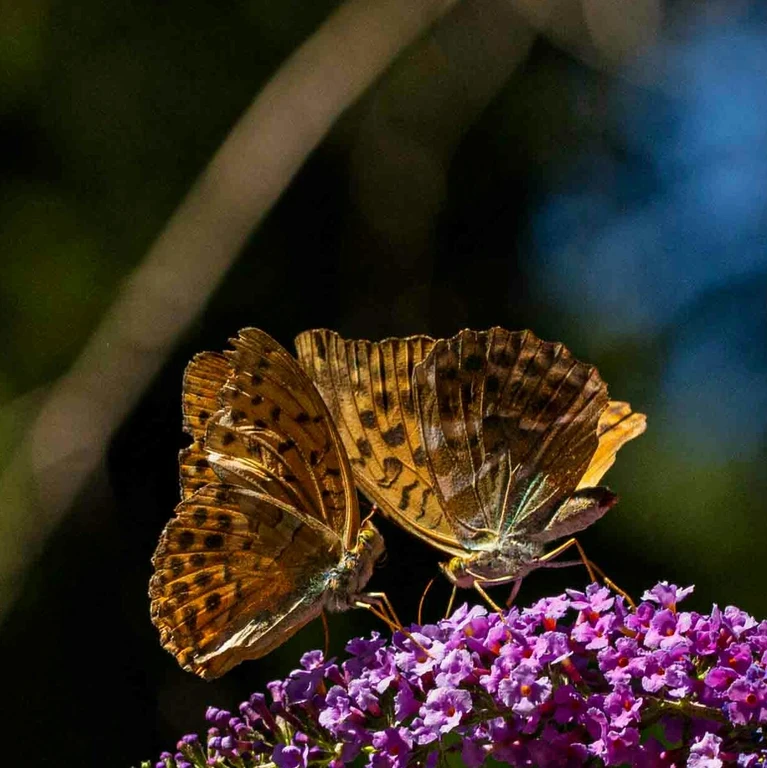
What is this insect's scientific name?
Argynnis paphia
